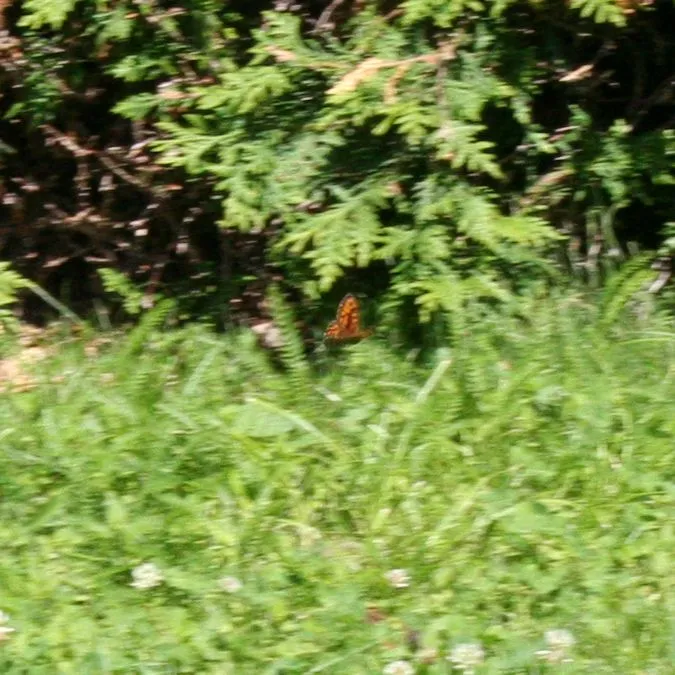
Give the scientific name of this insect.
Lasiommata megera (also Pararge megera)
